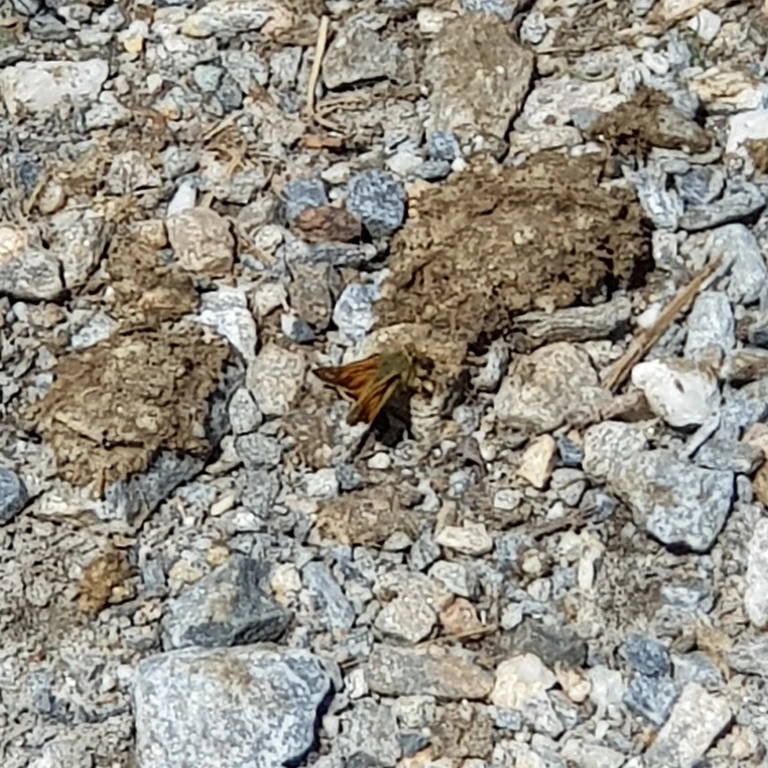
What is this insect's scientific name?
Ochlodes sylvanus (also Ochlodes venata)
